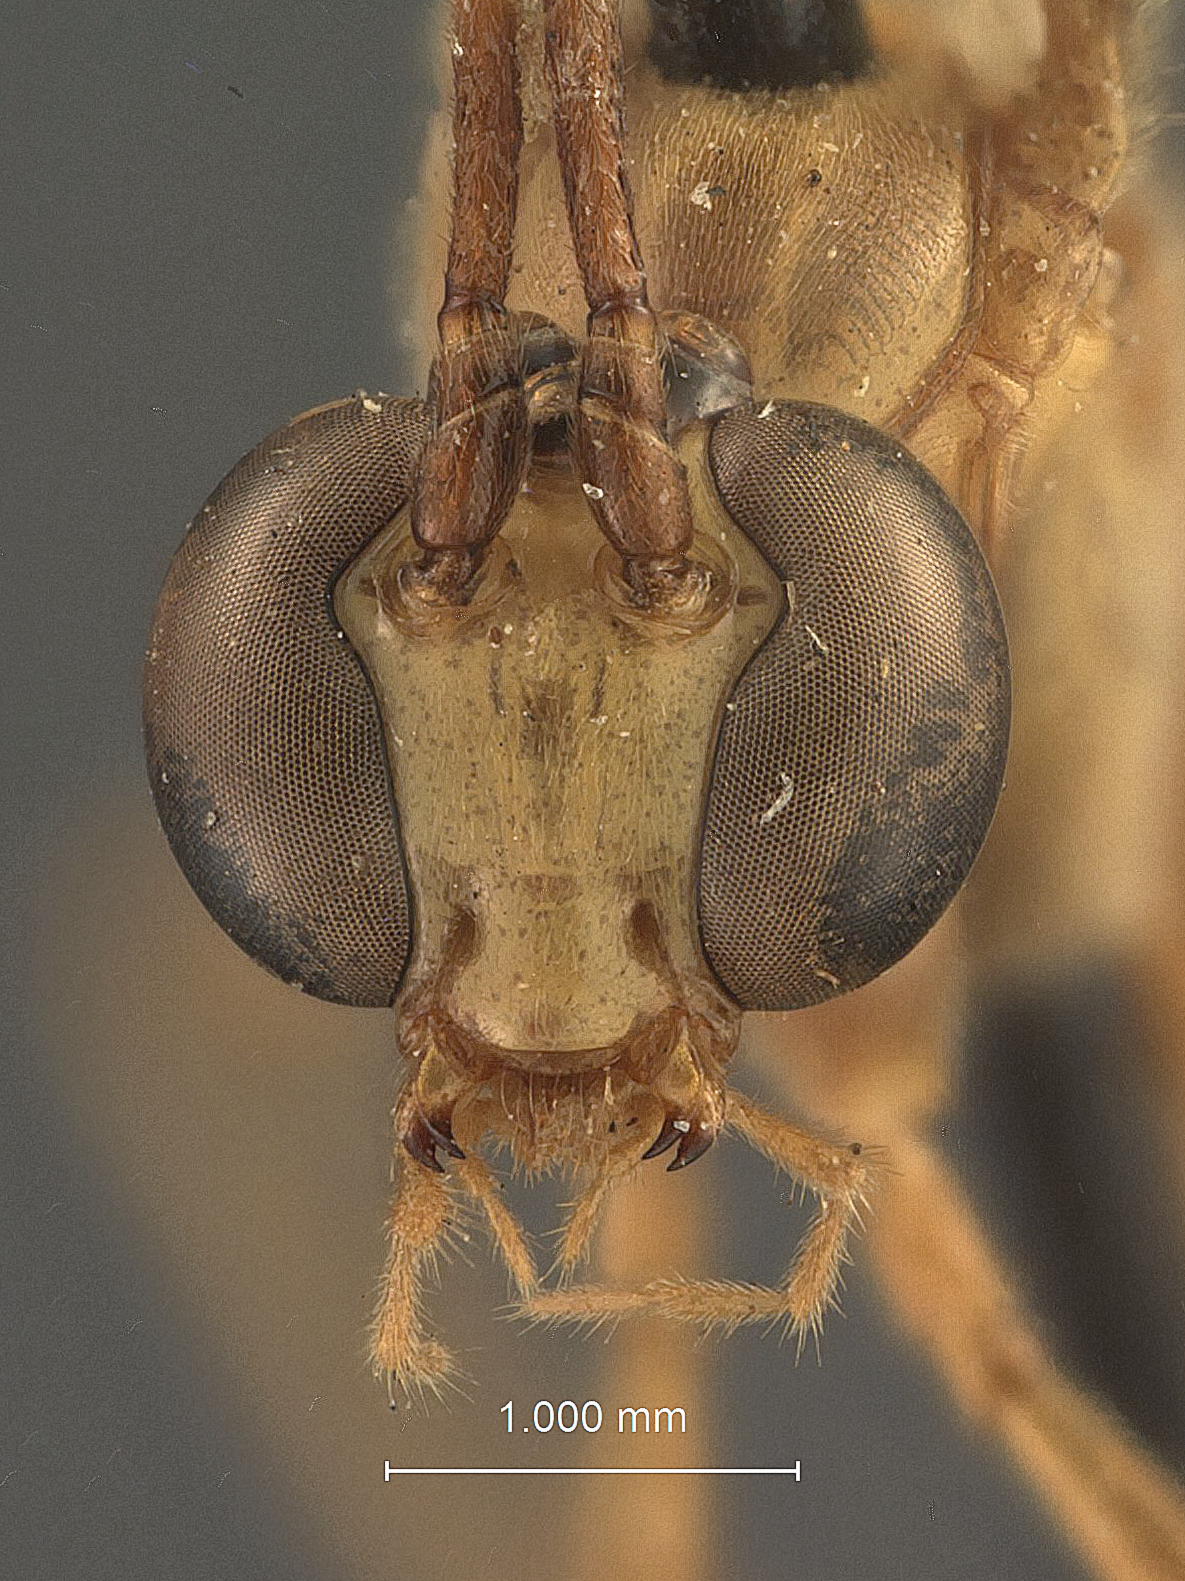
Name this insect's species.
Enicospilus fernaldi
